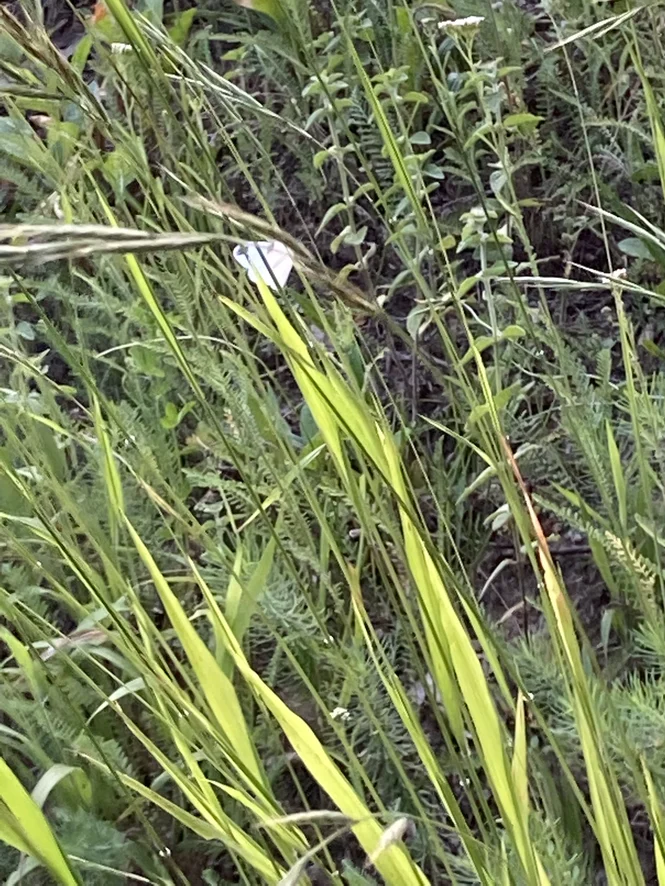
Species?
Leptidea sinapis/juvernica
